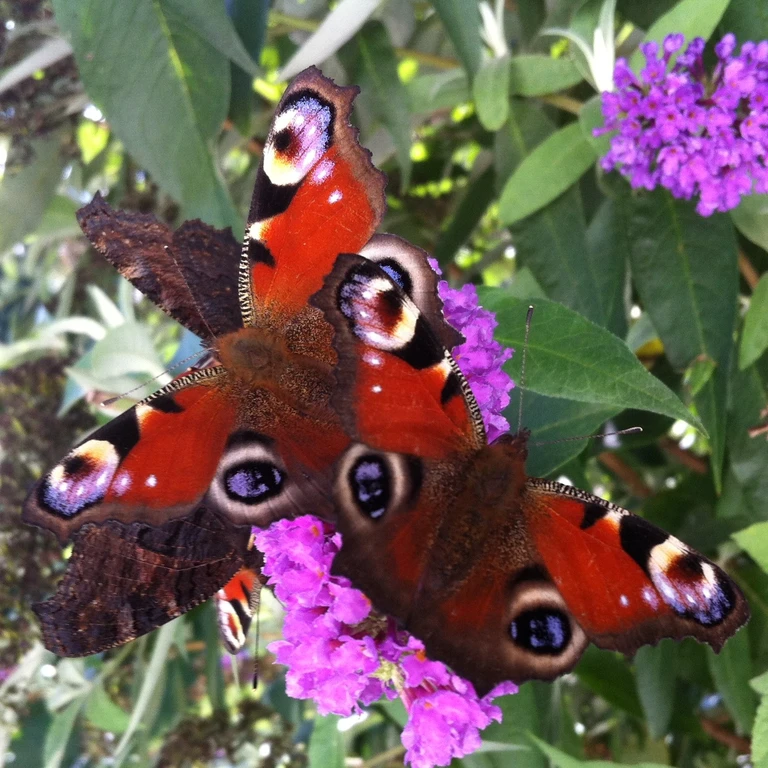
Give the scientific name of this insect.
Aglais io
